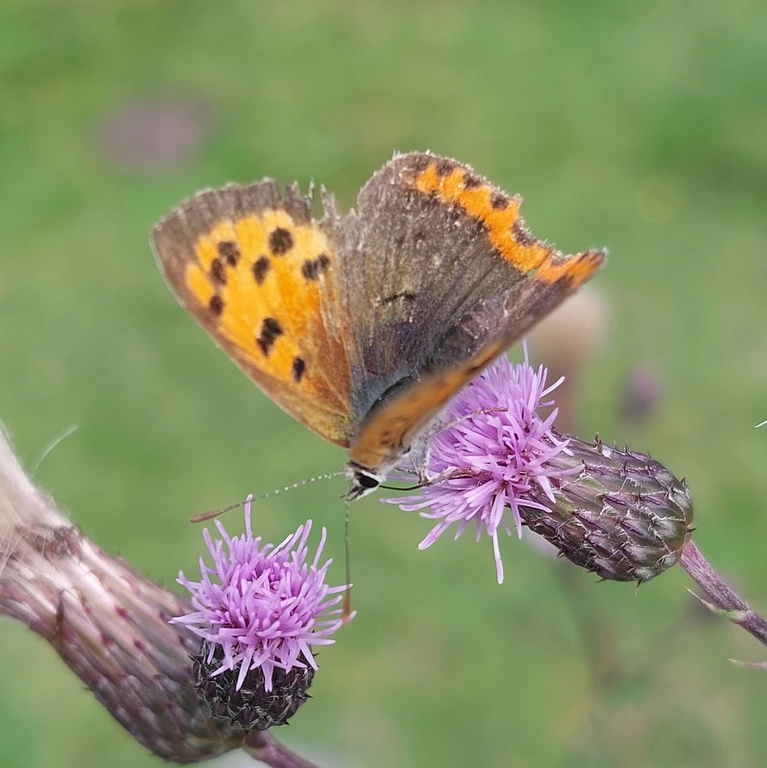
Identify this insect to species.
Lycaena phlaeas
